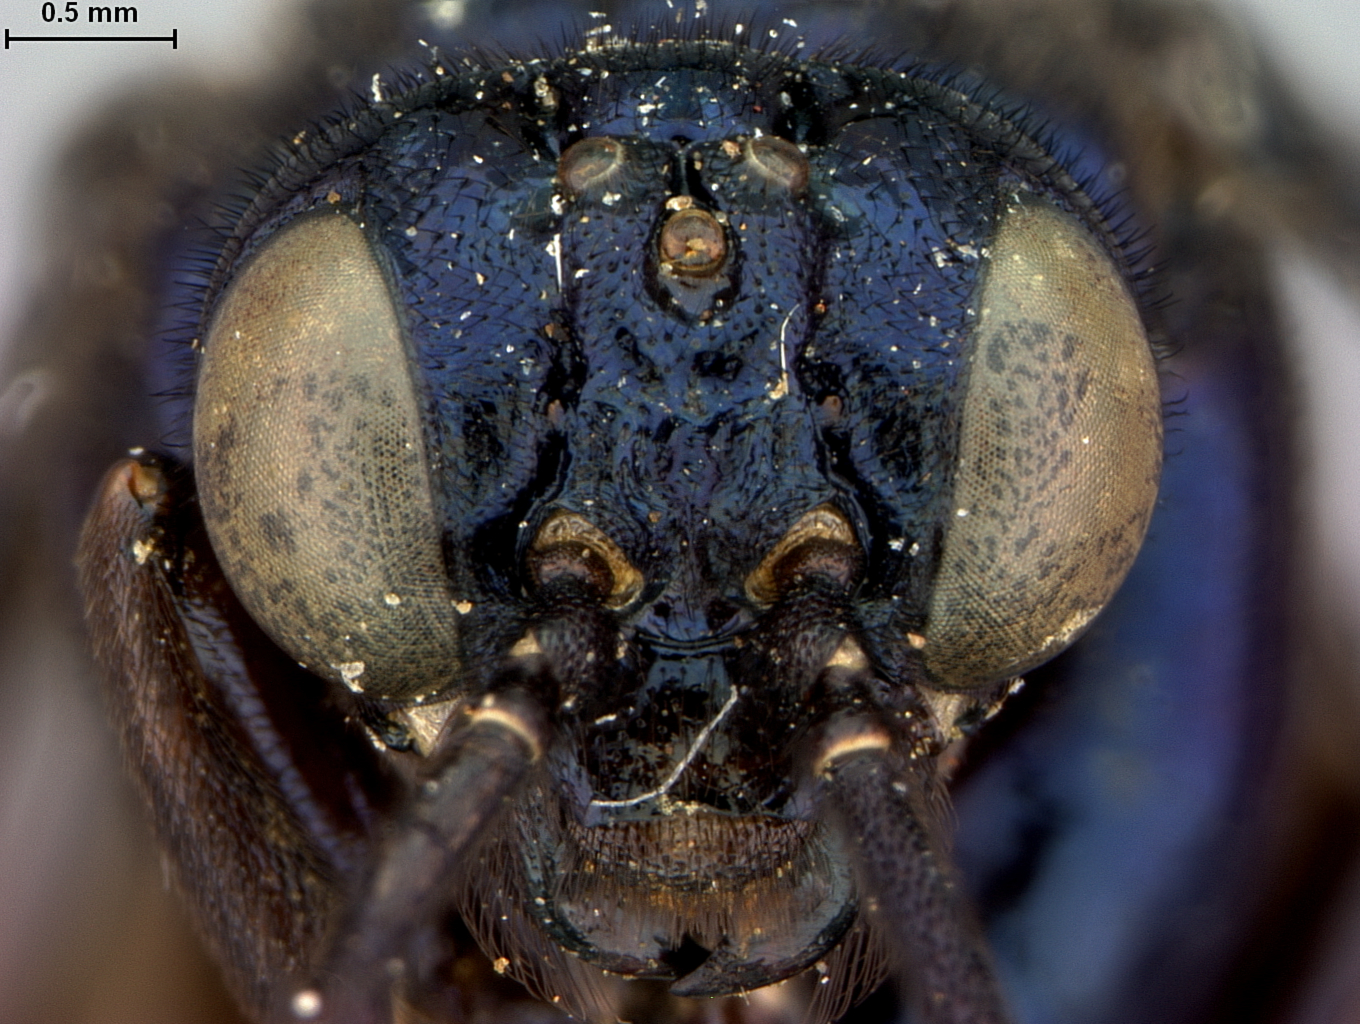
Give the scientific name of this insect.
Senoclia bilanga
